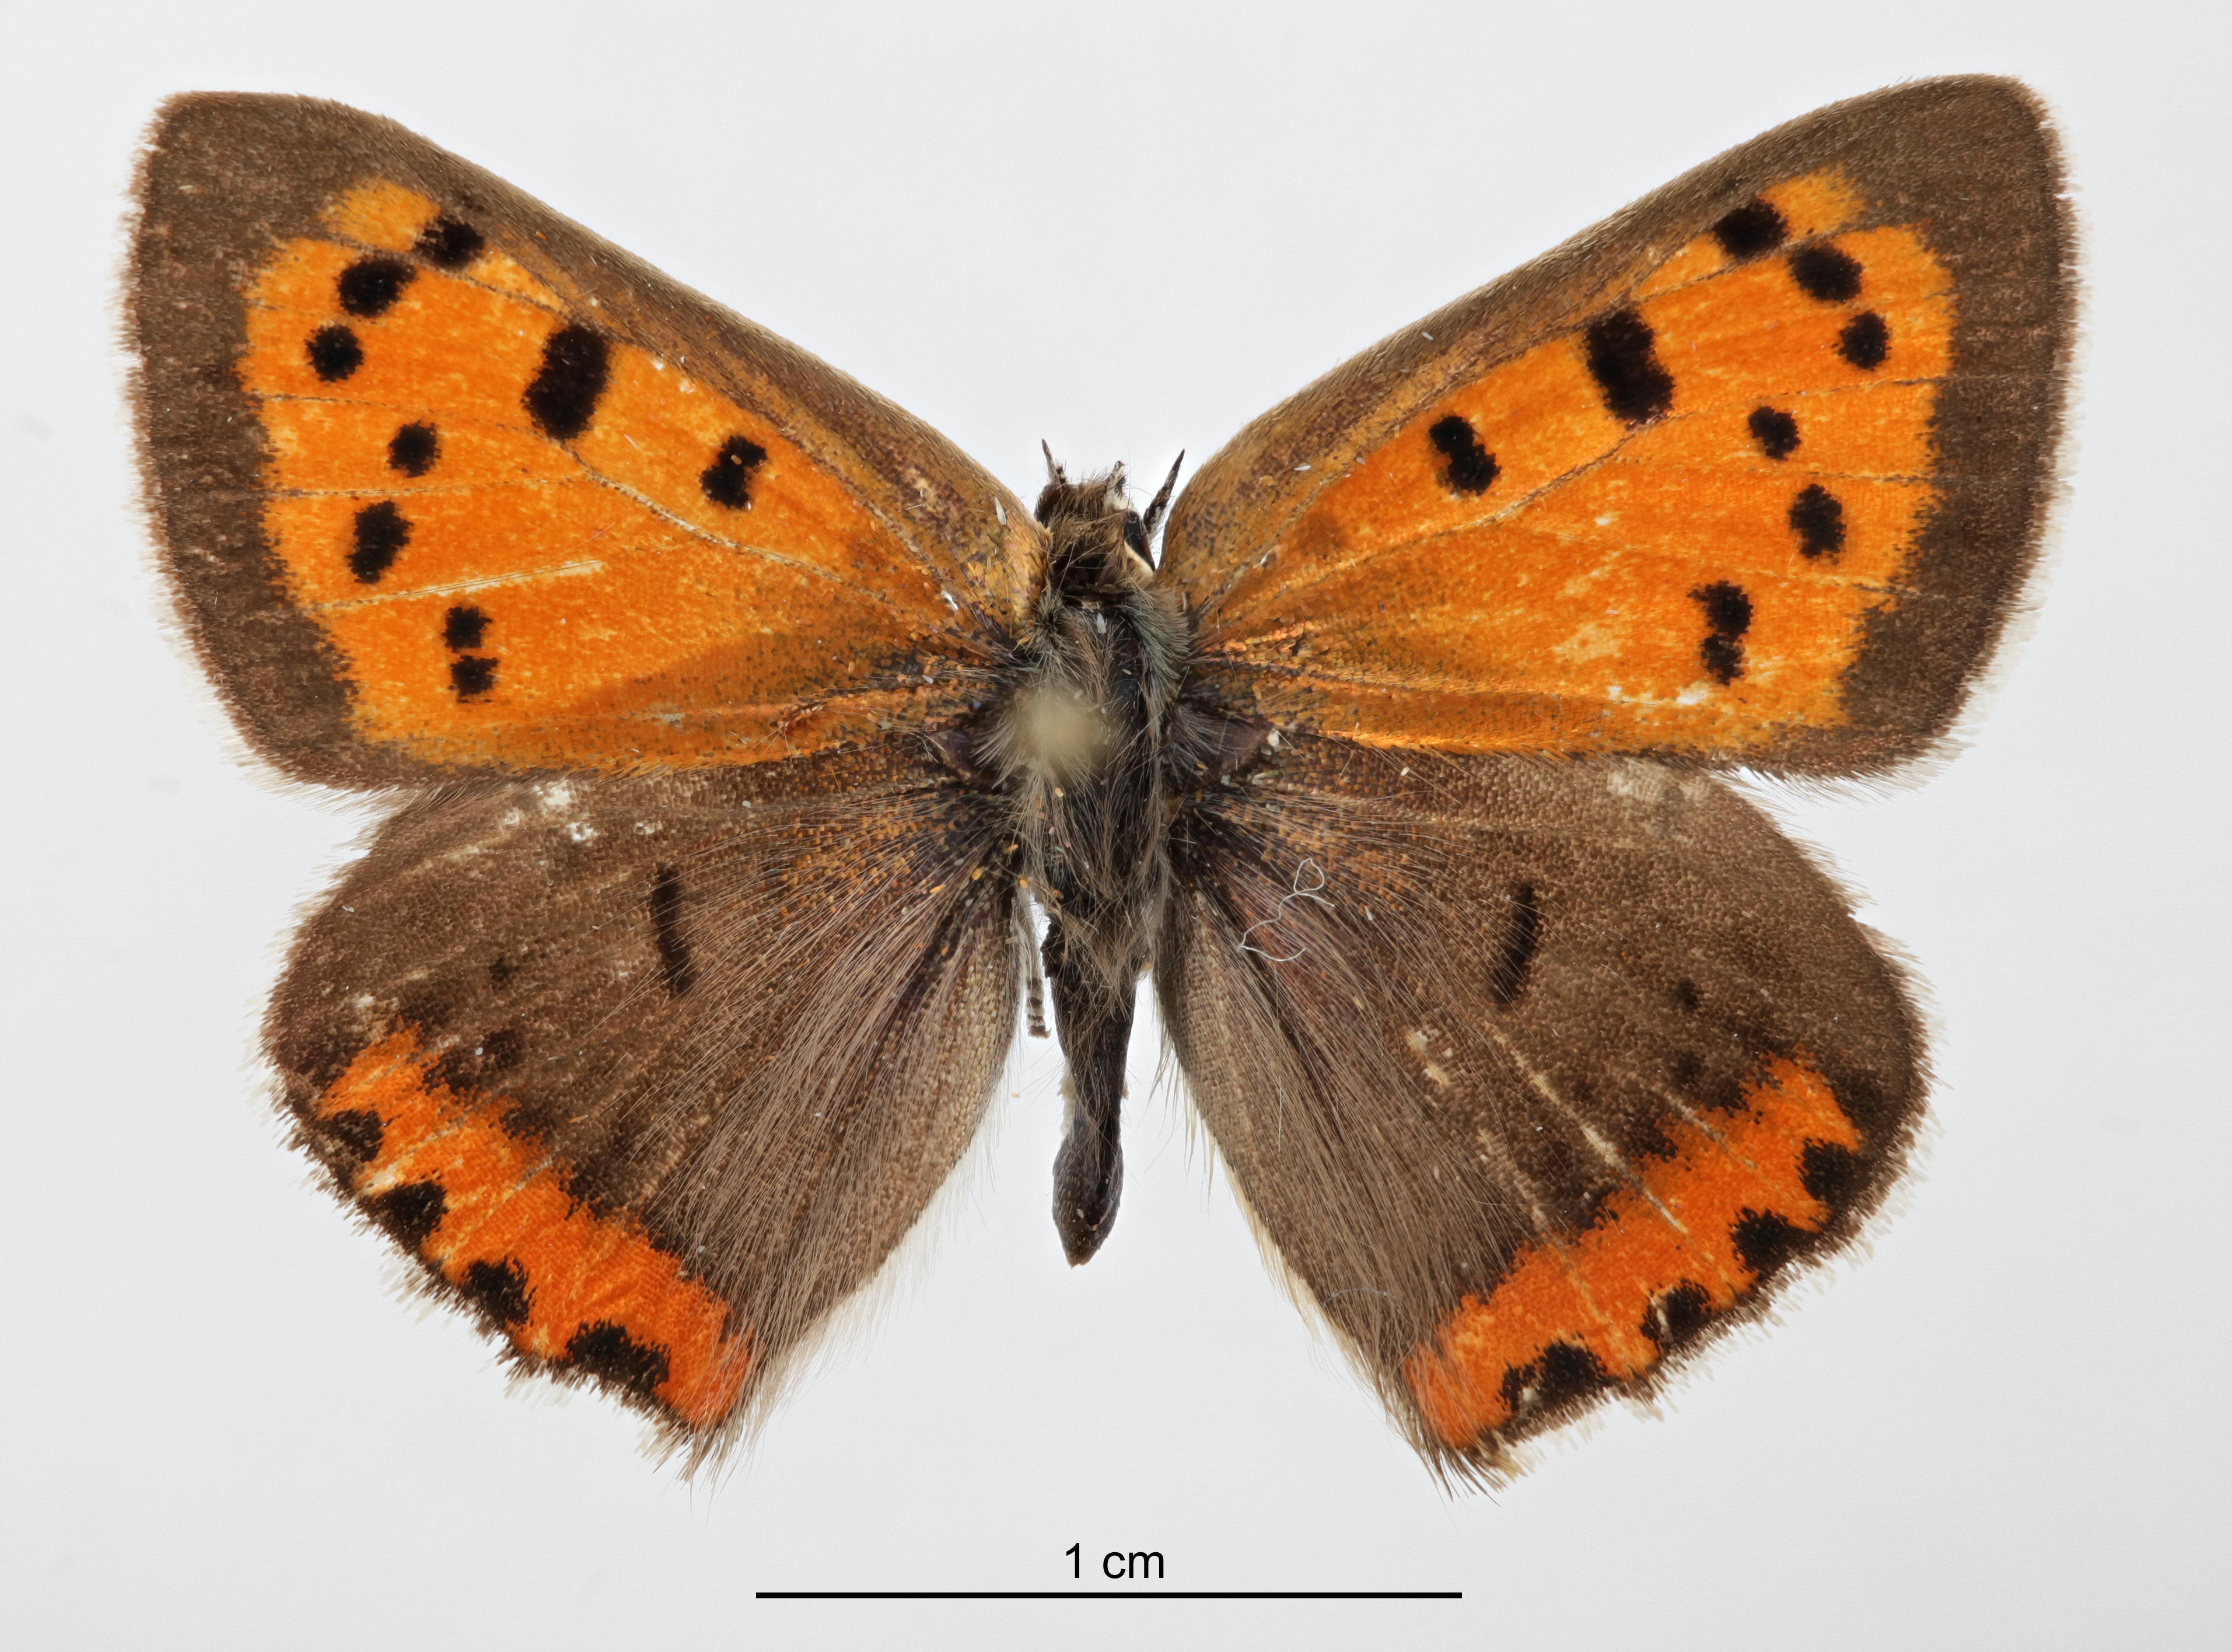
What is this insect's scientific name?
Lycaena phlaeas
